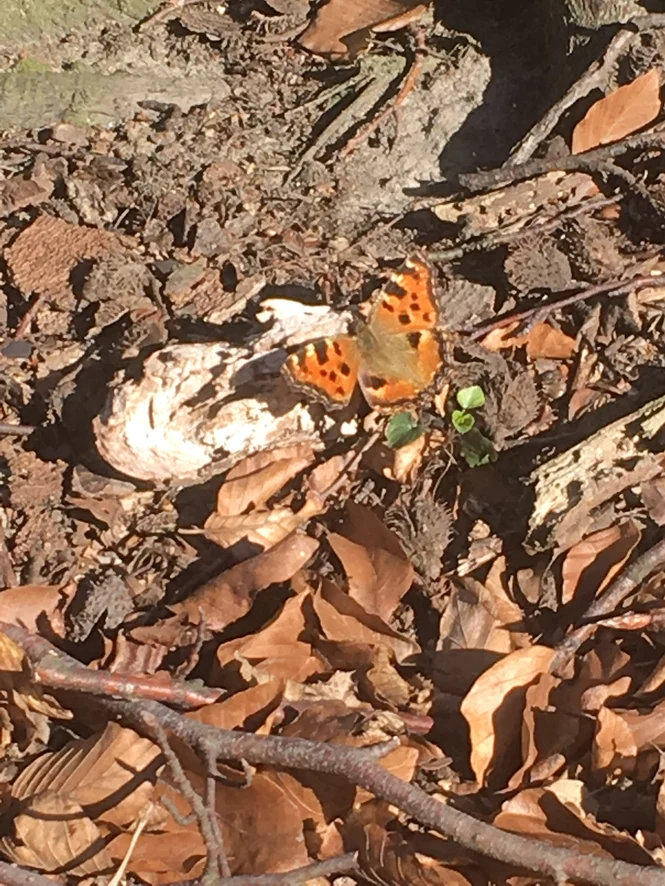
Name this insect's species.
Nymphalis polychloros
